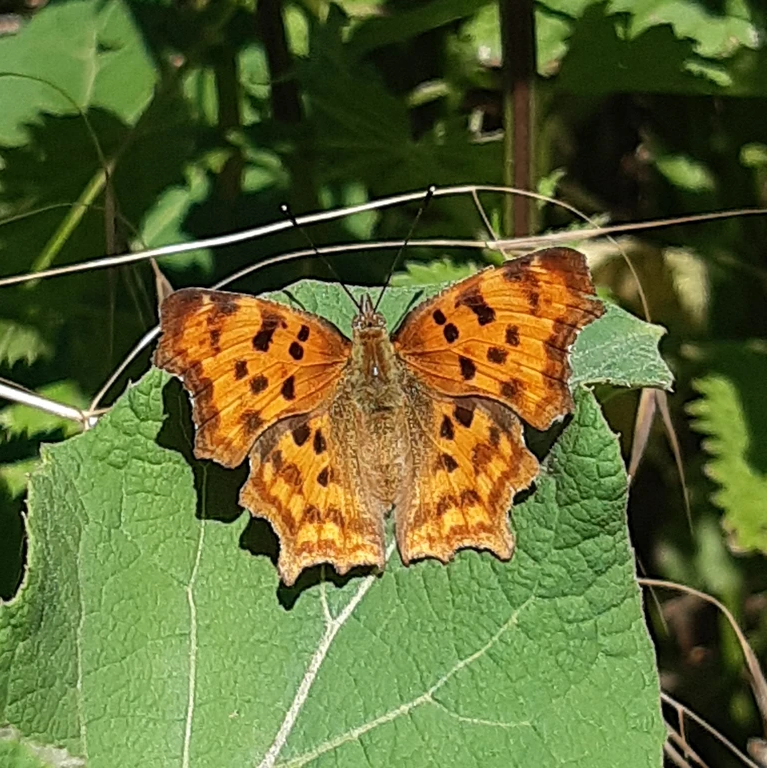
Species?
Polygonia c-album
